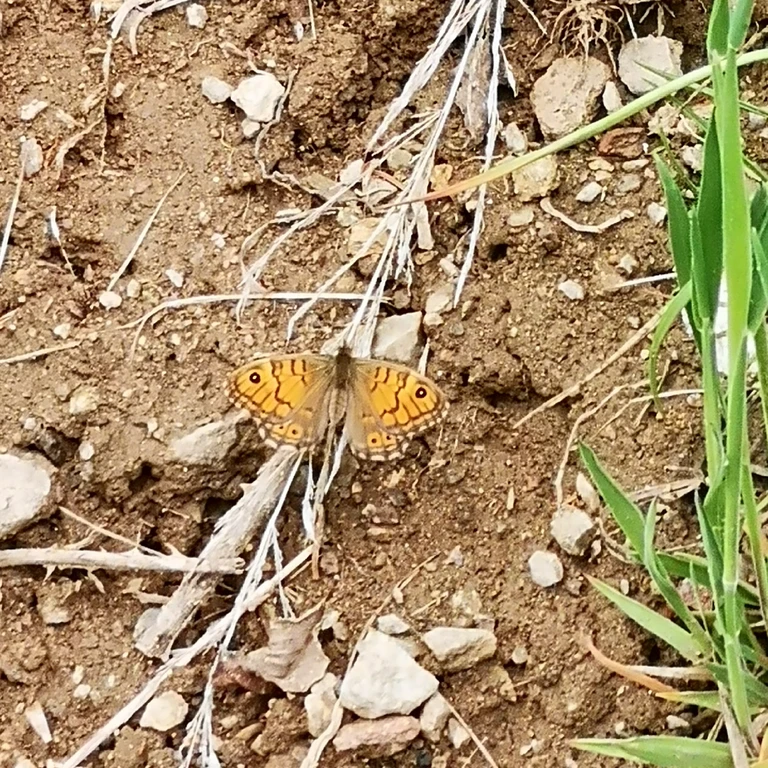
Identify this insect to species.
Lasiommata megera (also Pararge megera)
